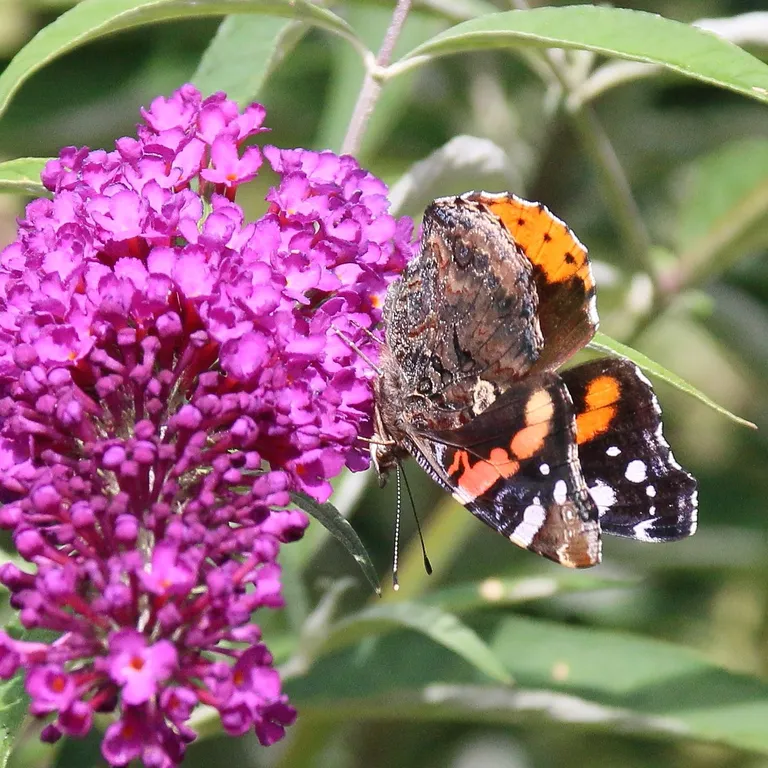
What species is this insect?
Vanessa atalanta
